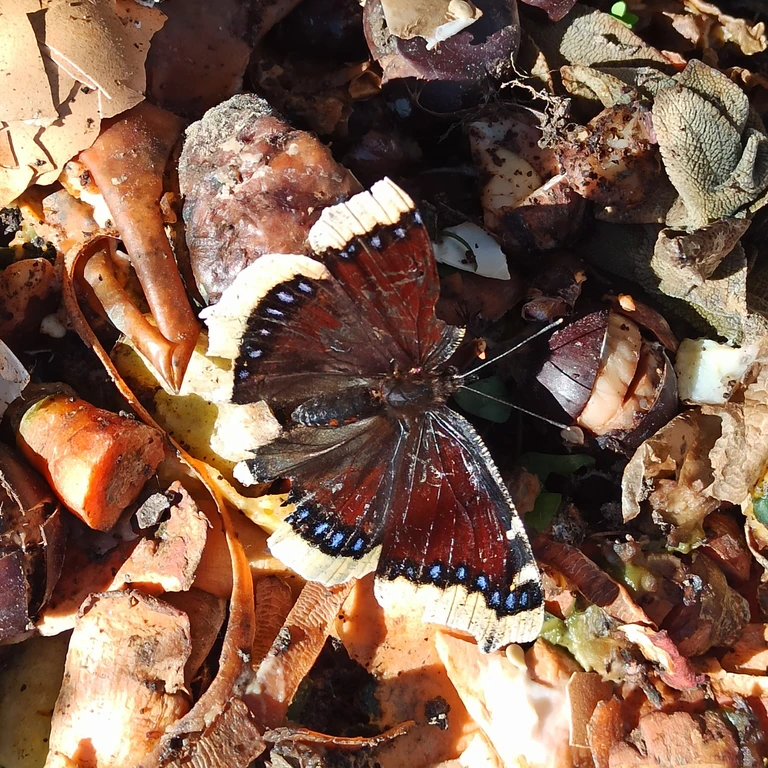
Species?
Nymphalis antiopa
